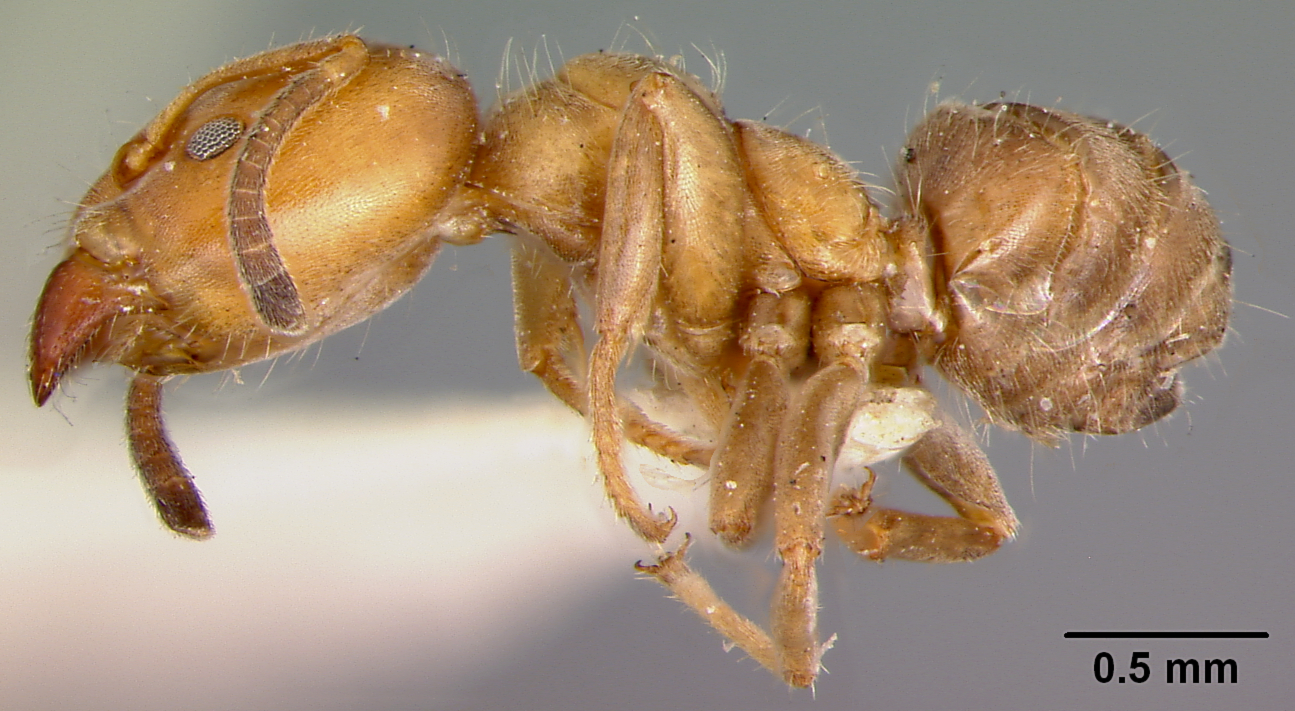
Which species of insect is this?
Azteca instabilis
